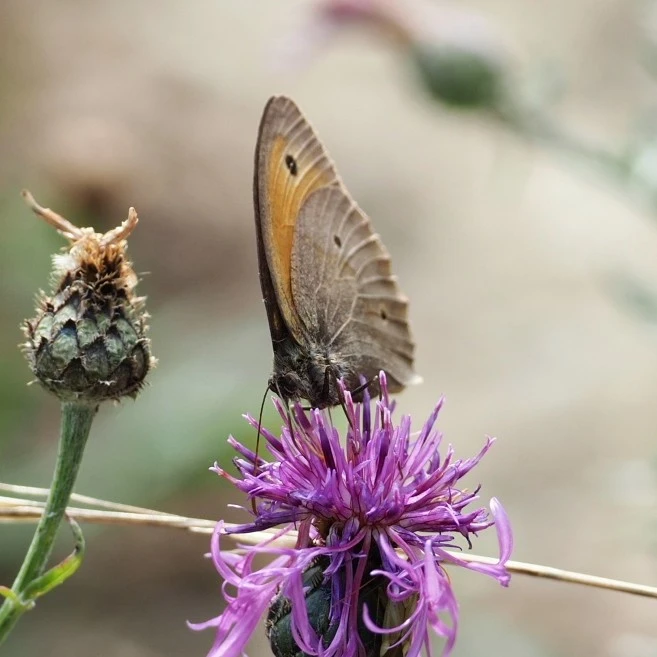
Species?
Maniola jurtina
